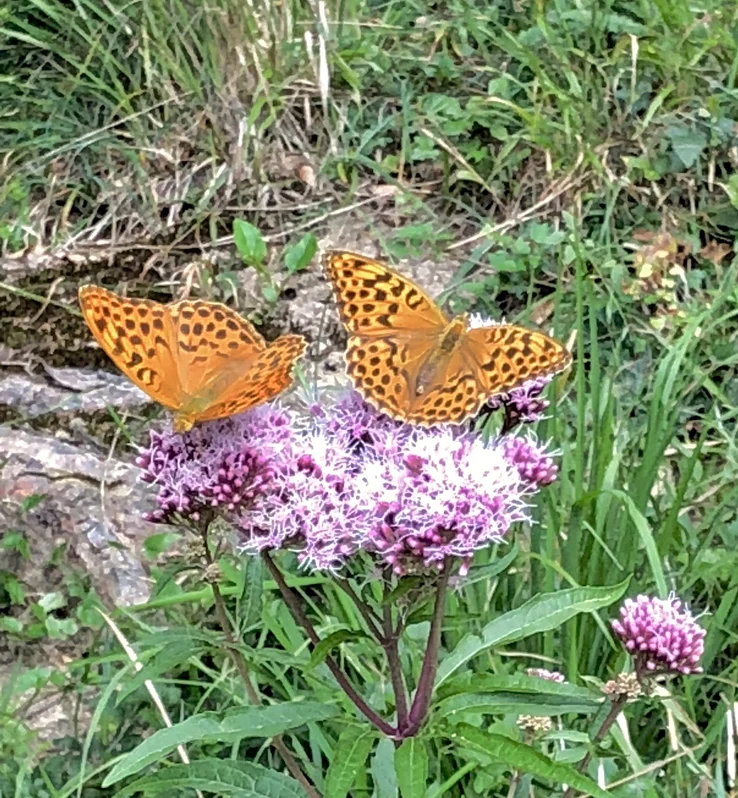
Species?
Argynnis paphia
